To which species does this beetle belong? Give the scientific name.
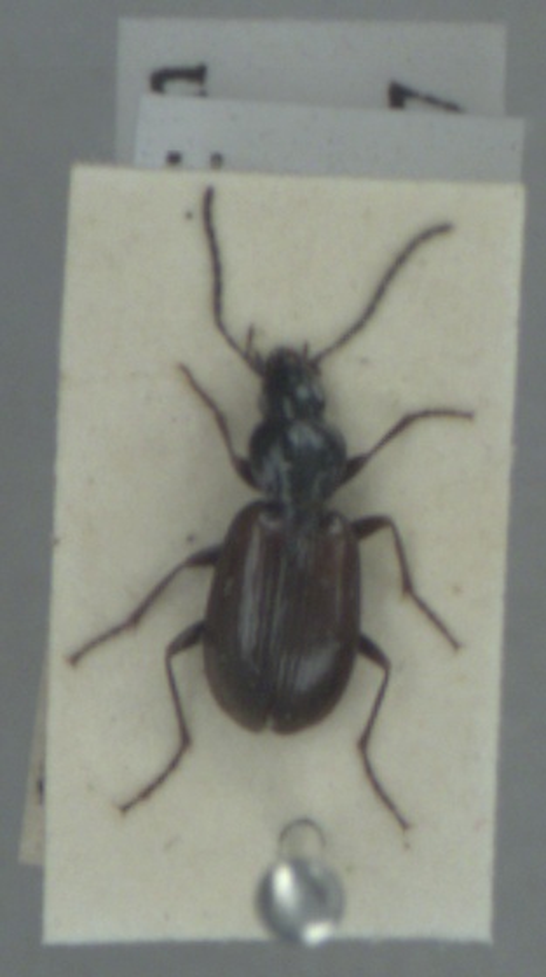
Agonum fuliginosum
